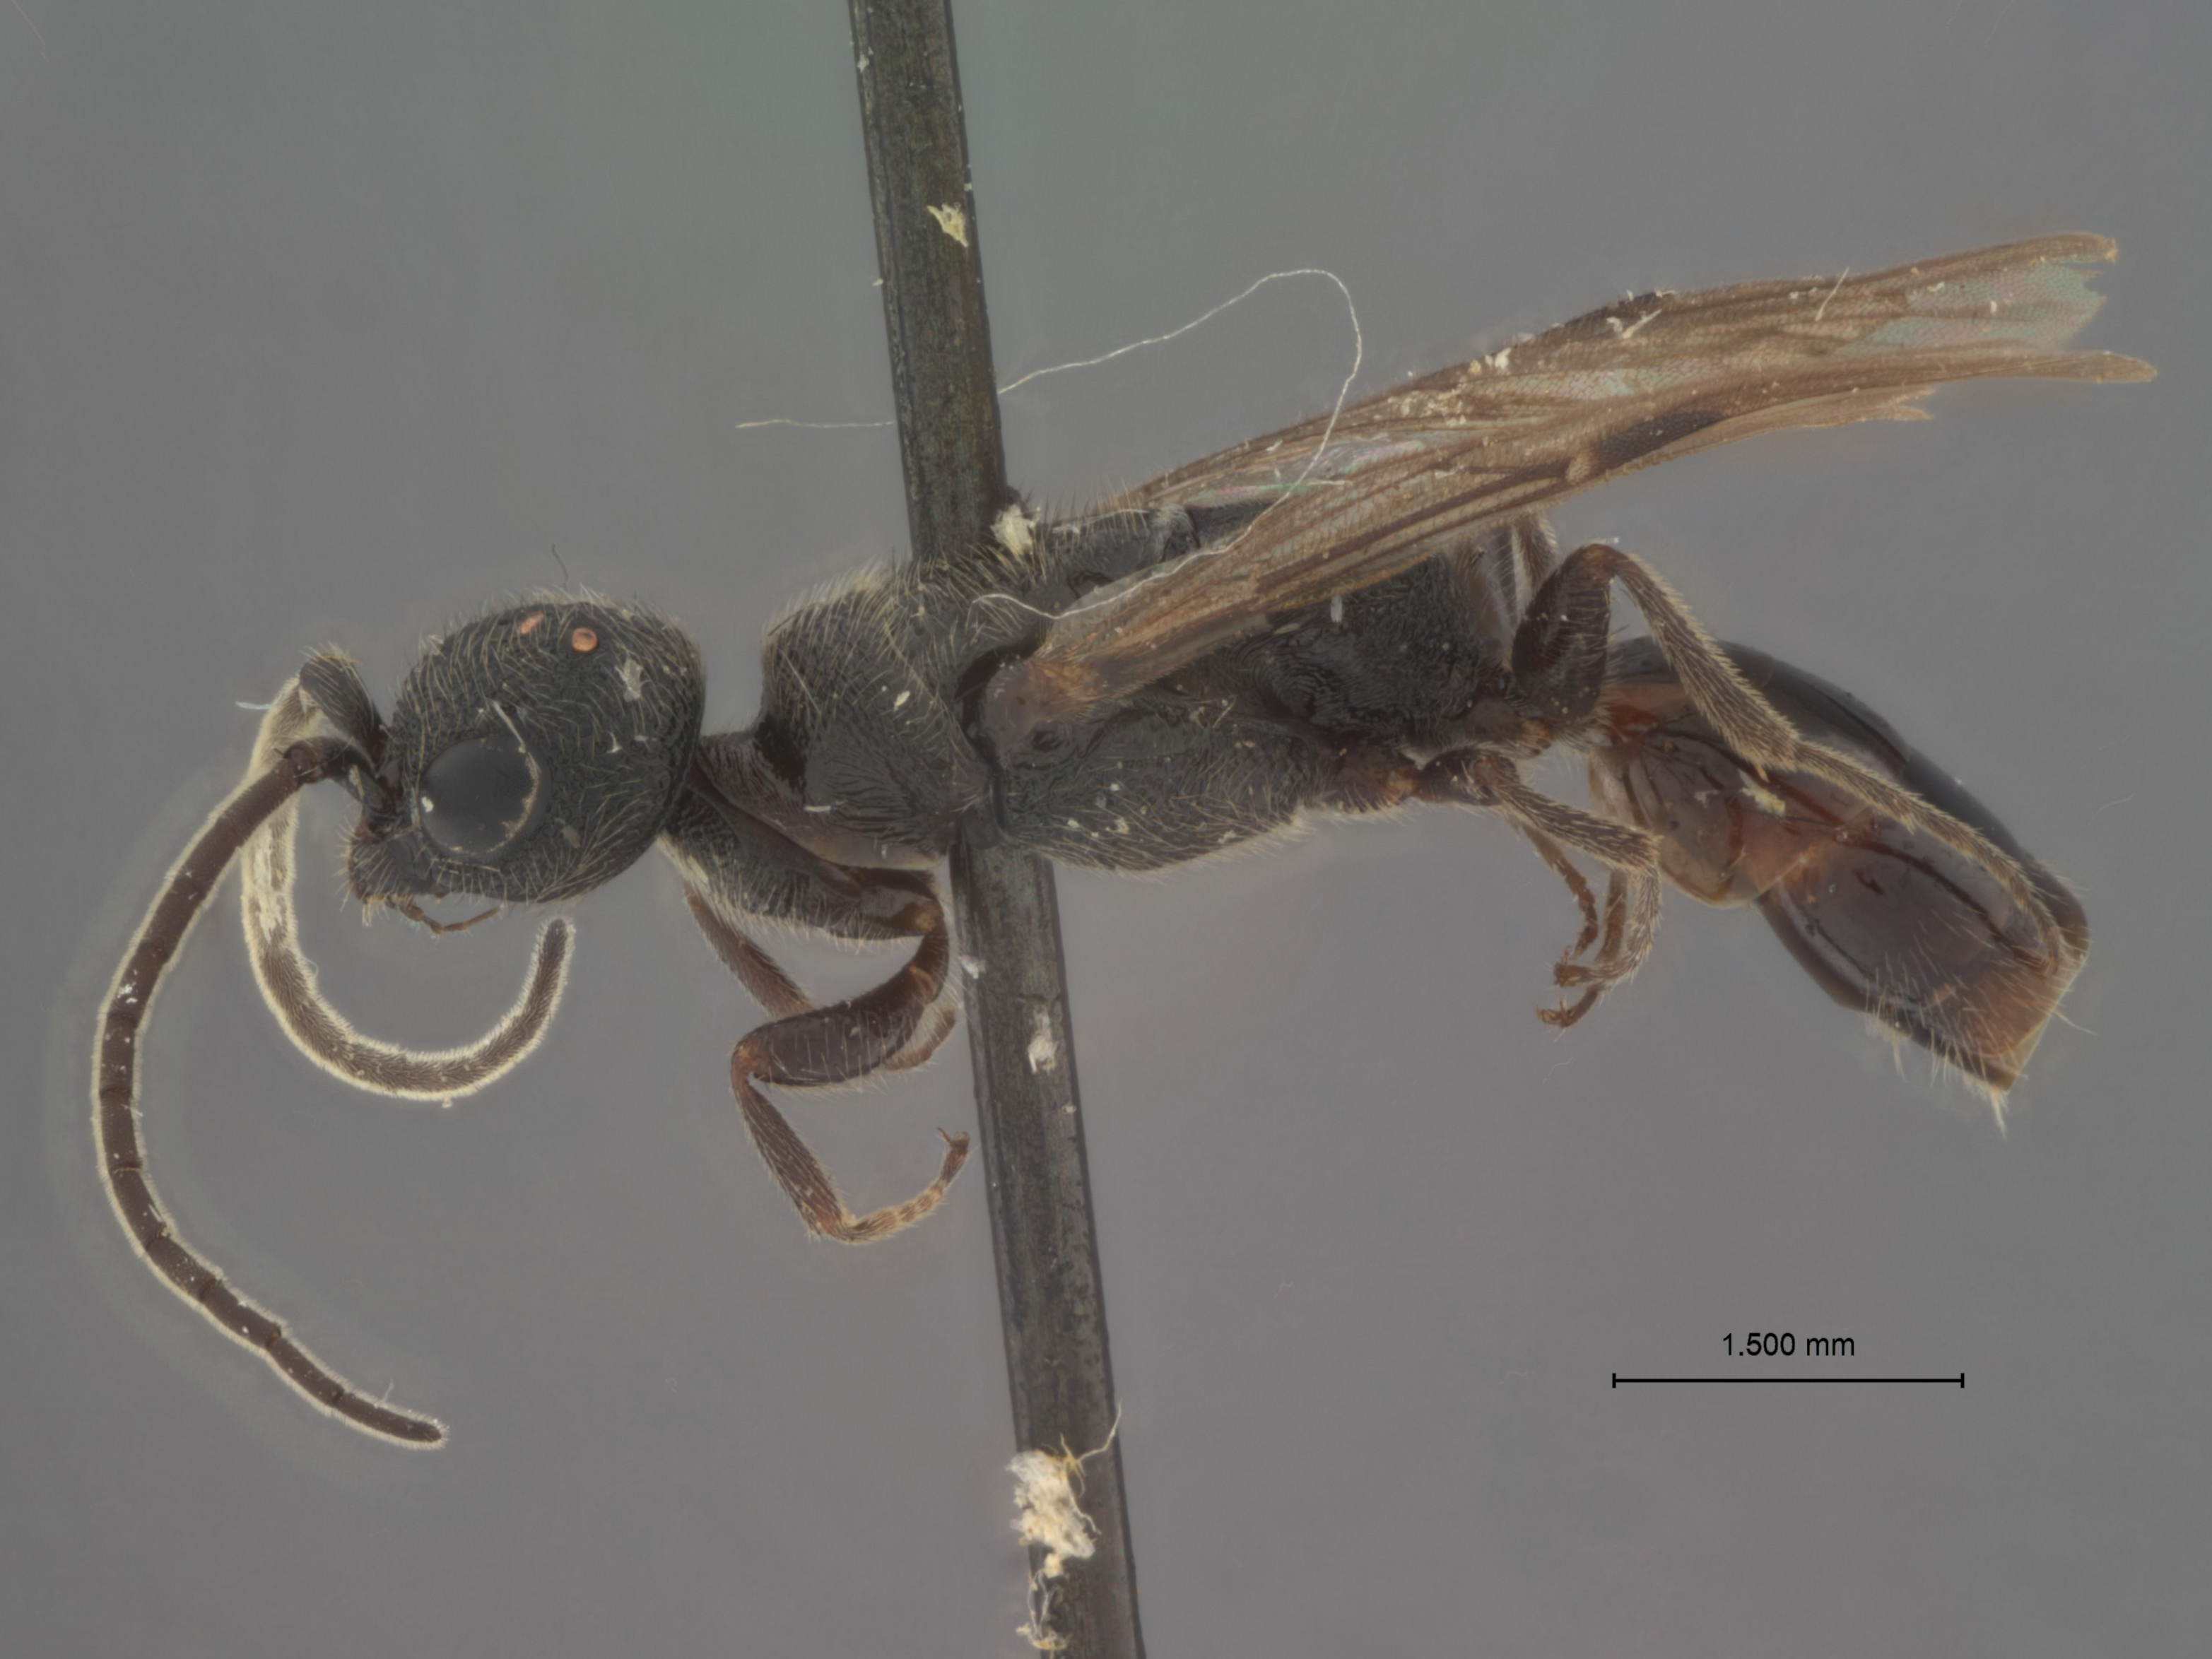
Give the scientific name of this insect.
Pristocera parkeri
